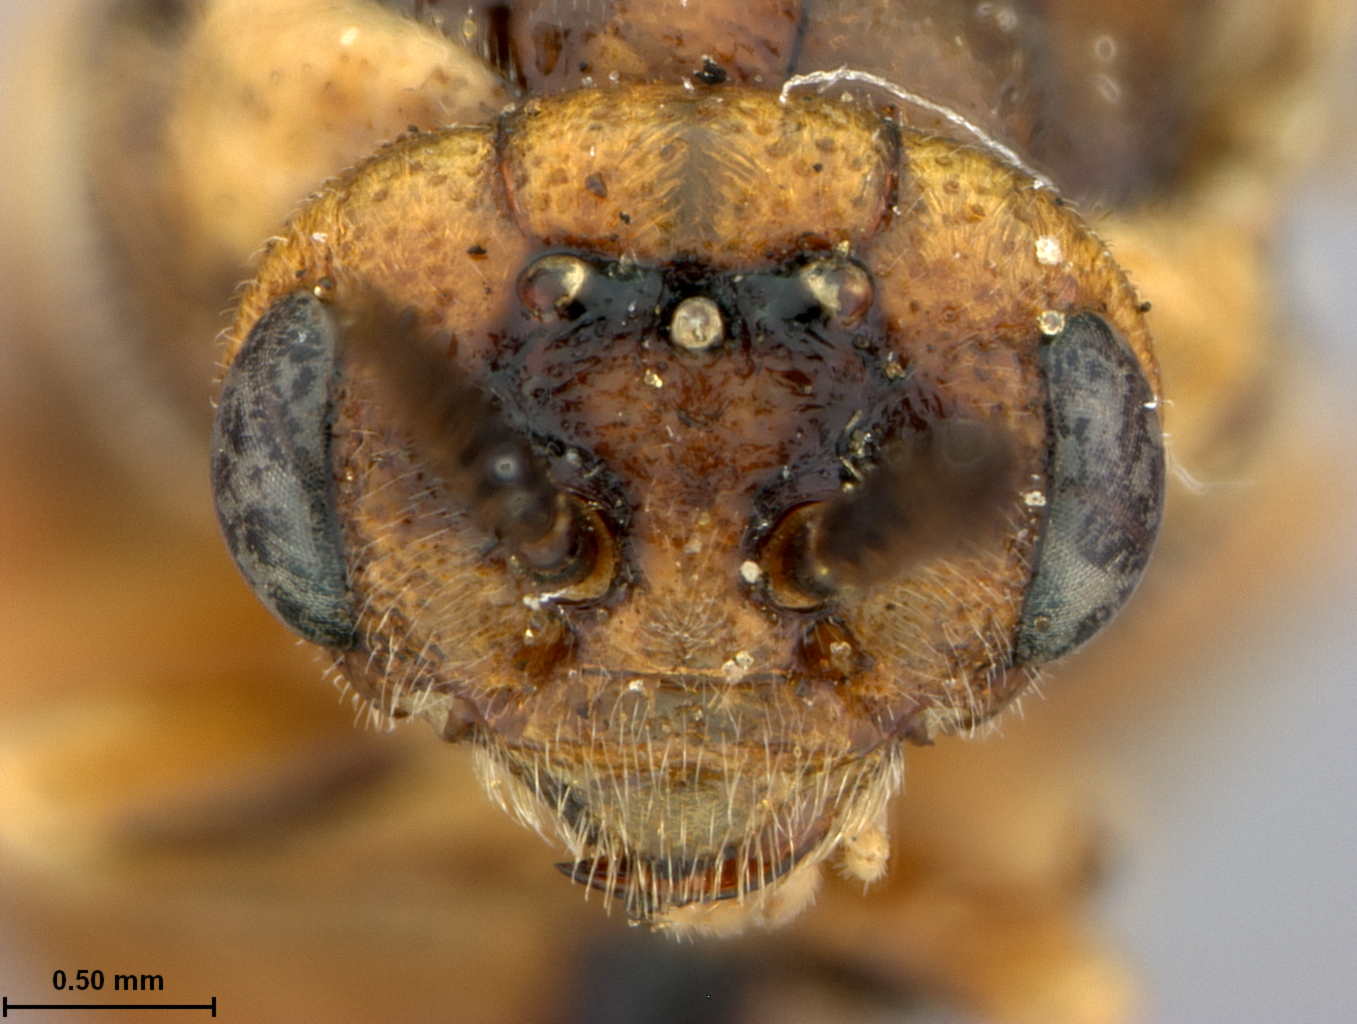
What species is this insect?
Neodiprion rugifrons
